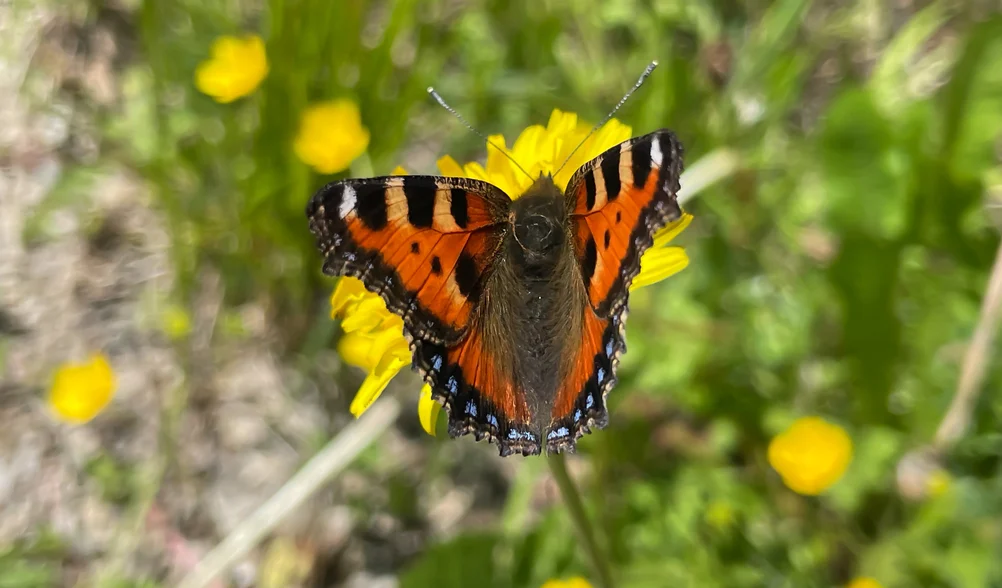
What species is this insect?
Aglais urticae
